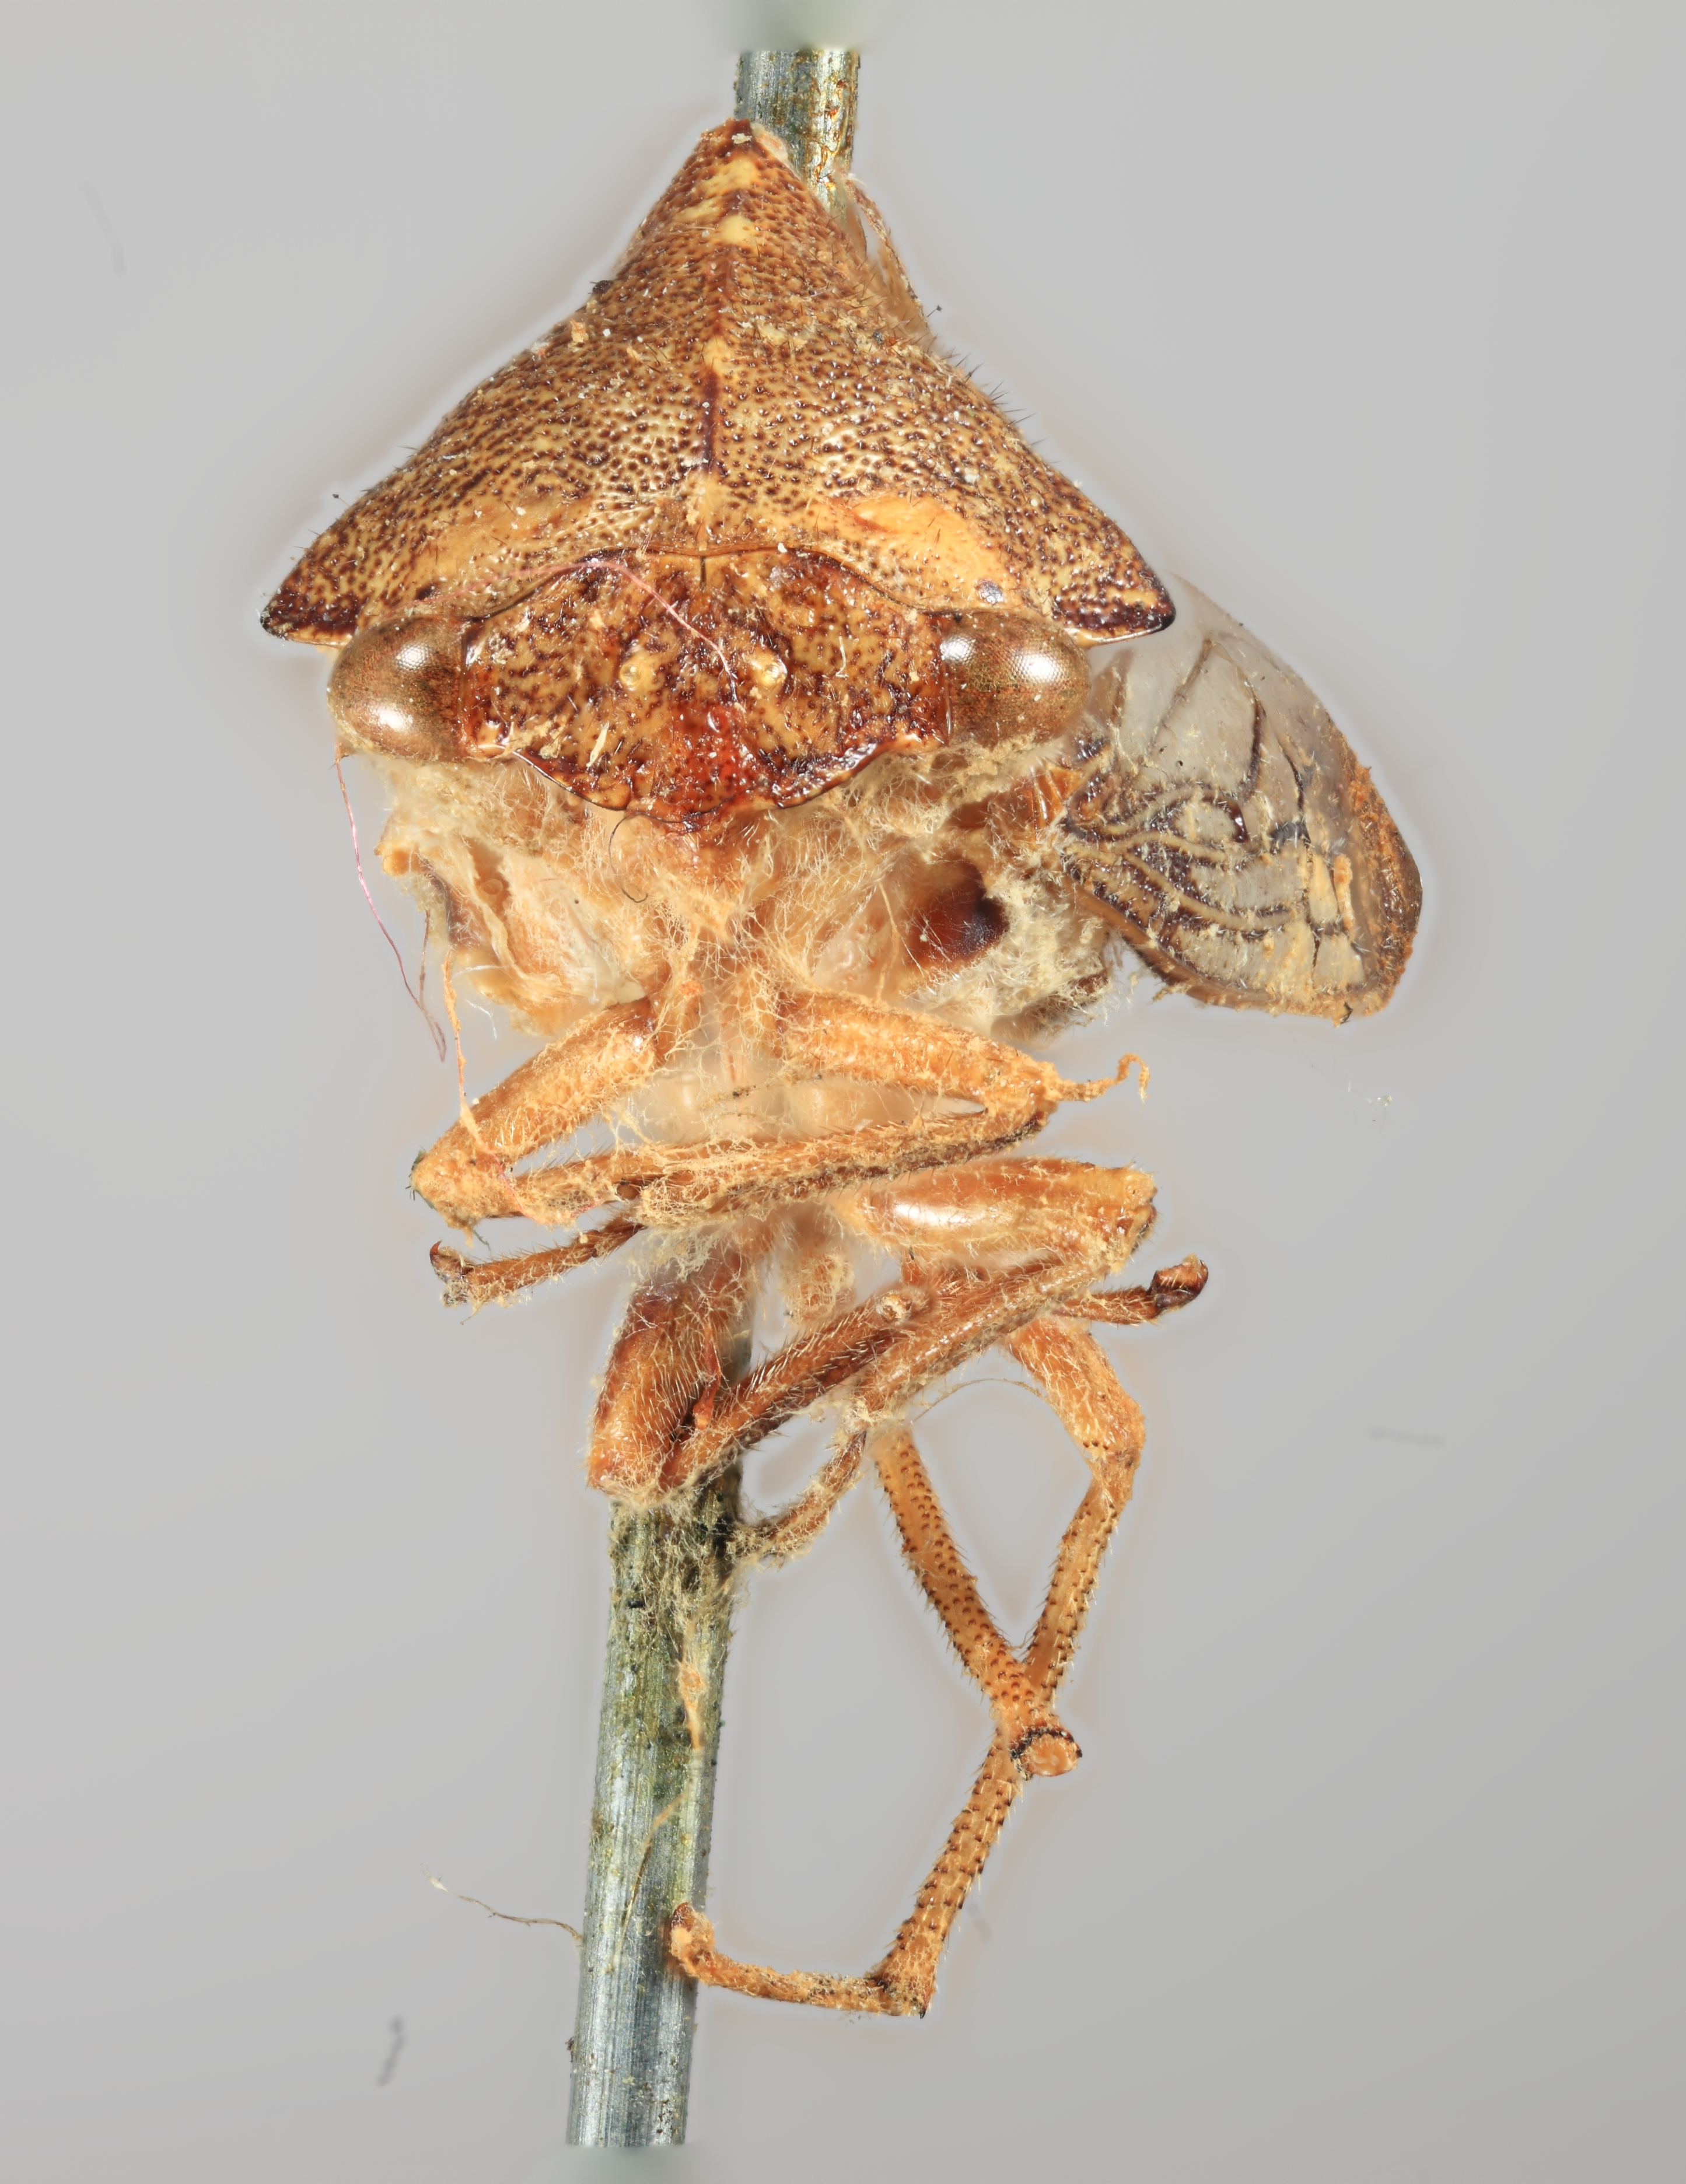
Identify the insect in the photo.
Telamona querci
